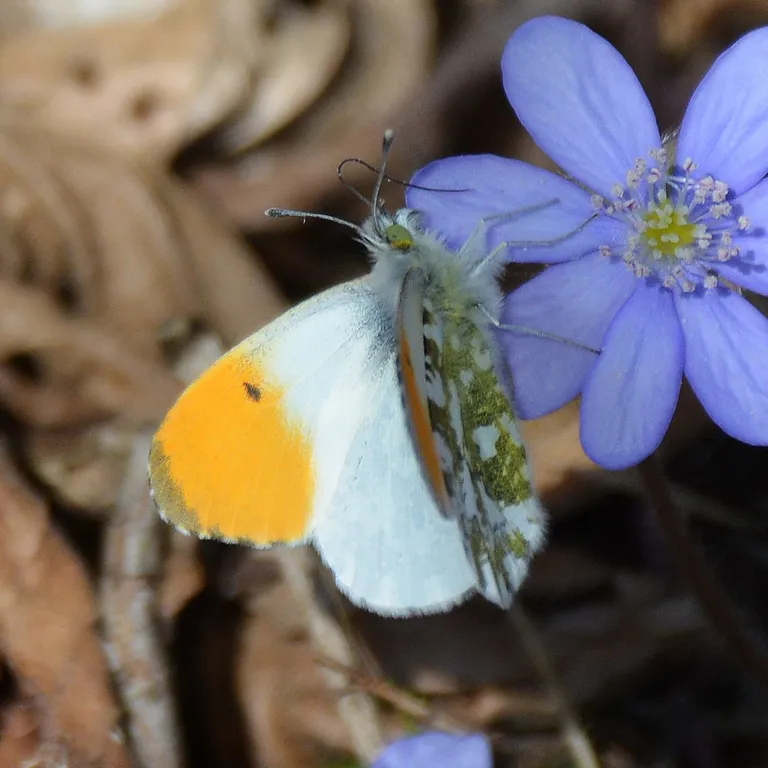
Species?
Anthocharis cardamines
